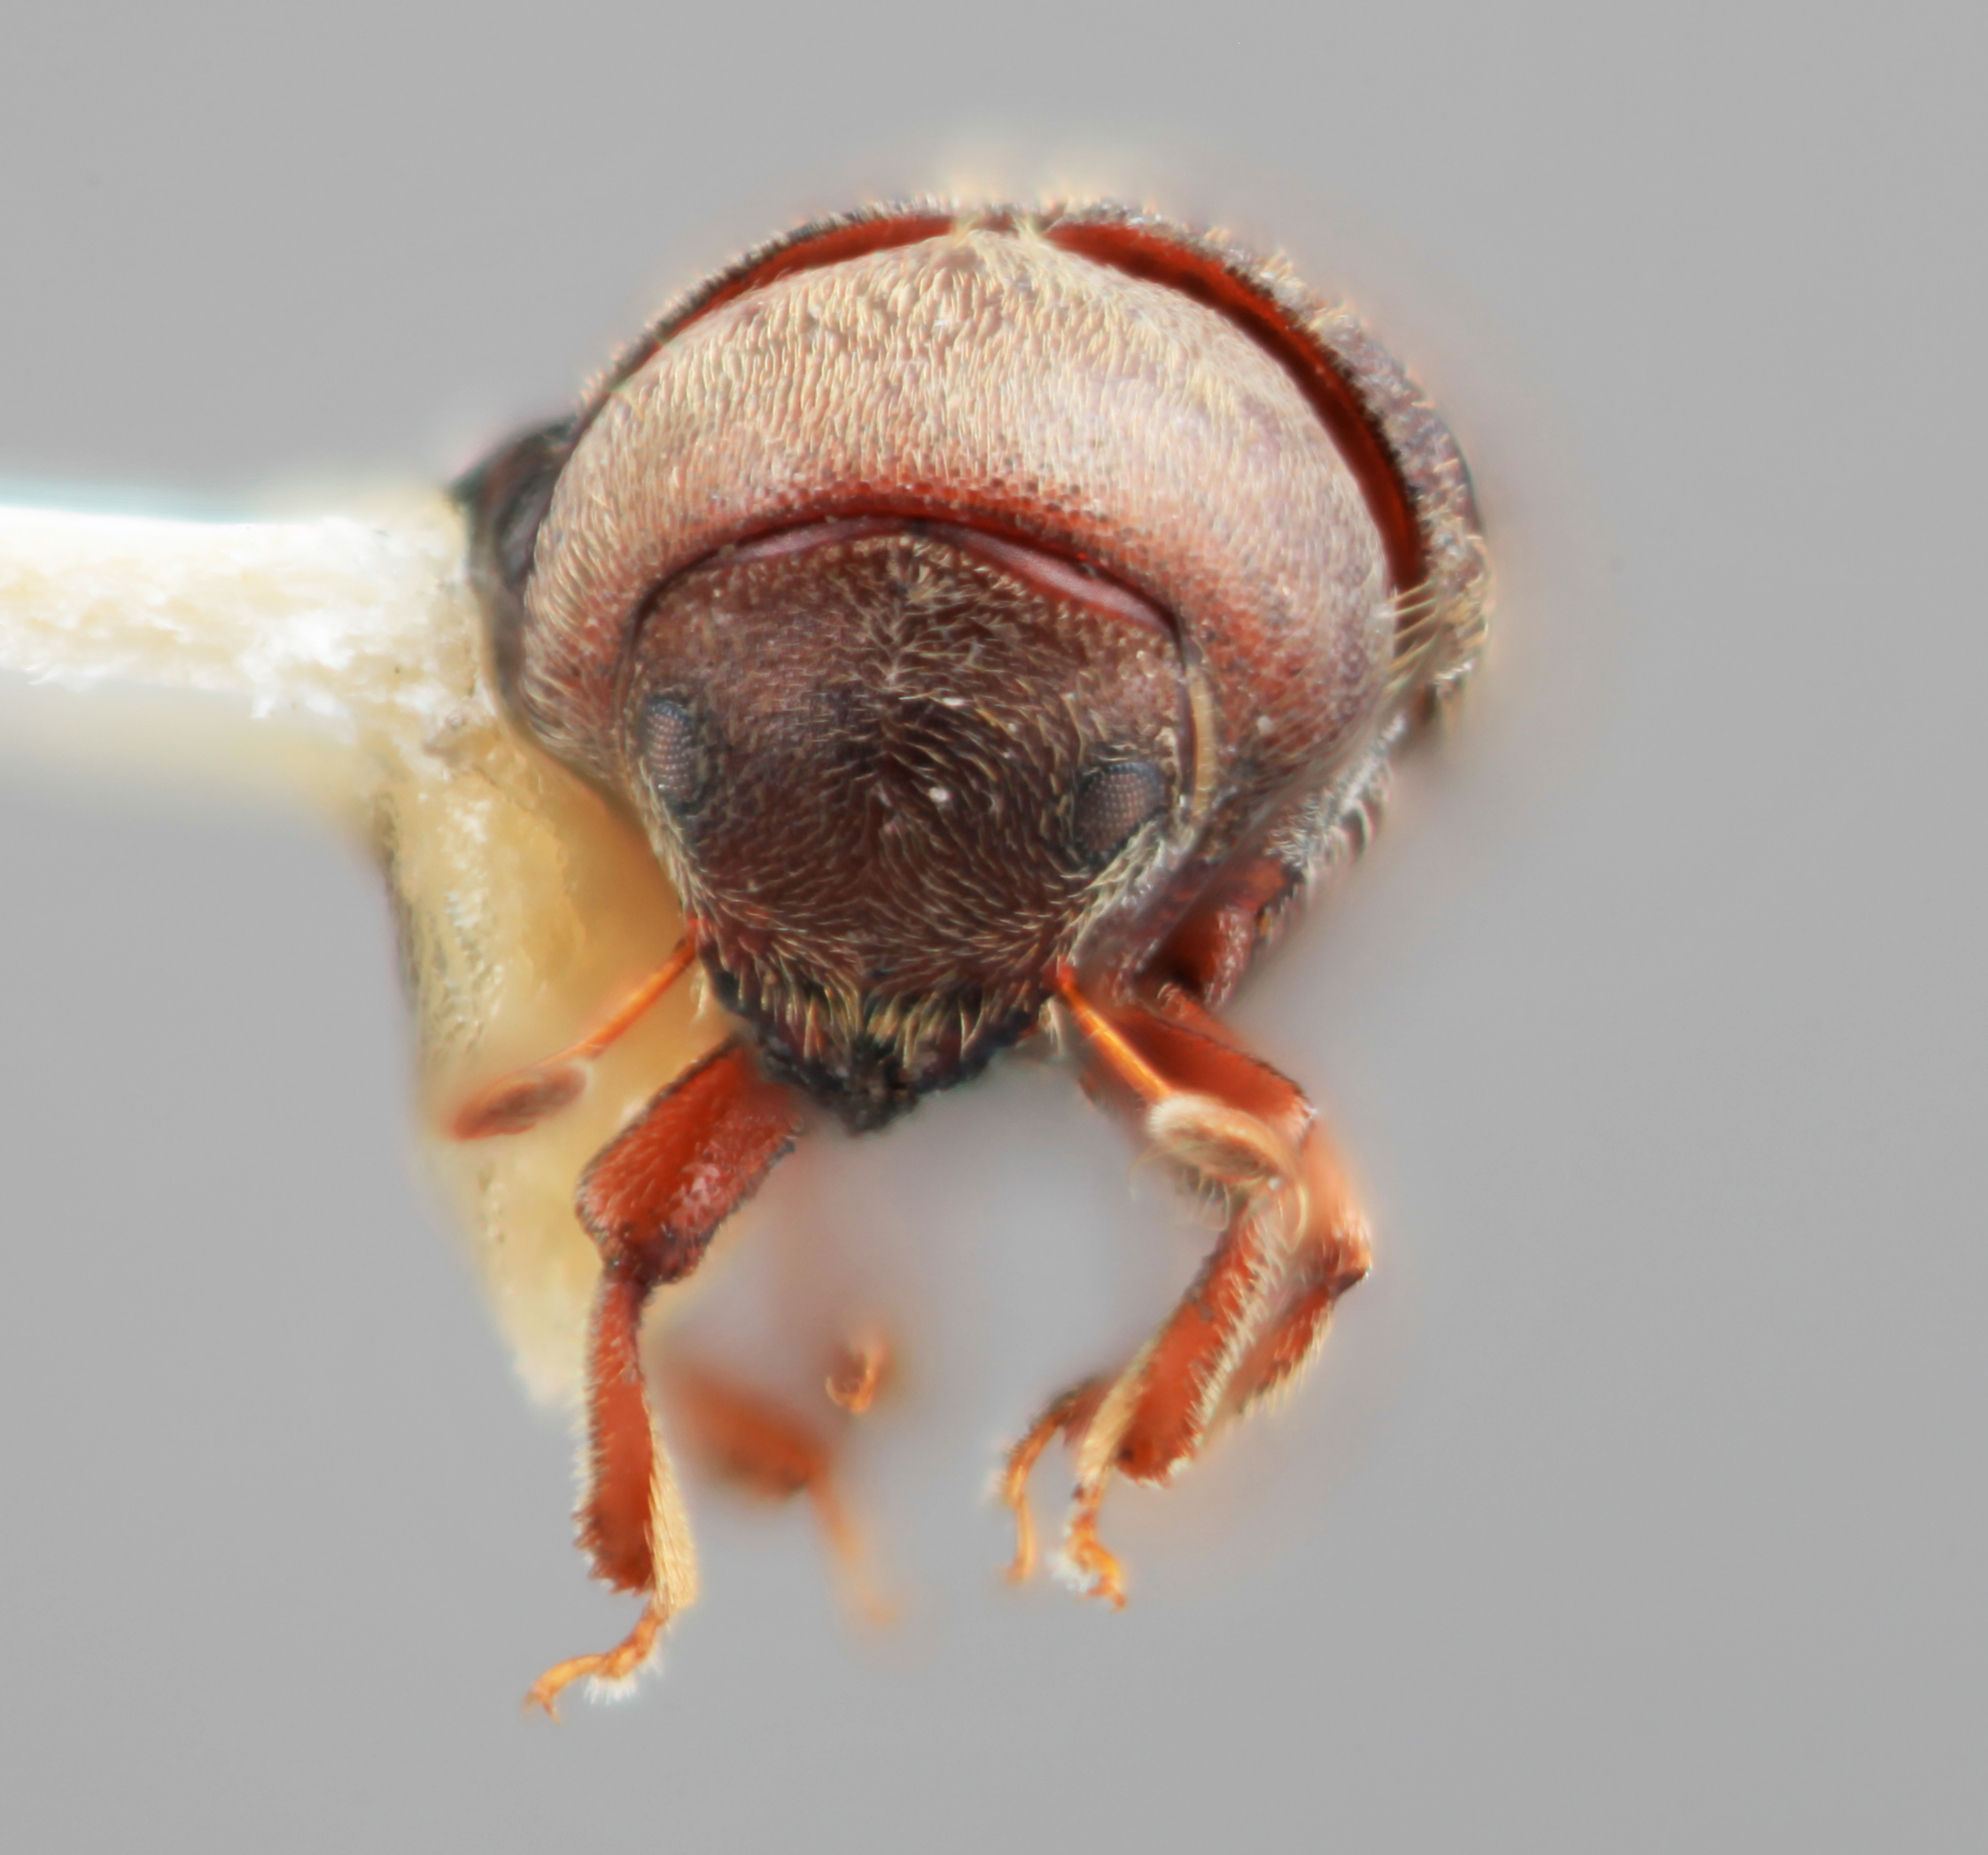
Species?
Phrixosoma clusiae
